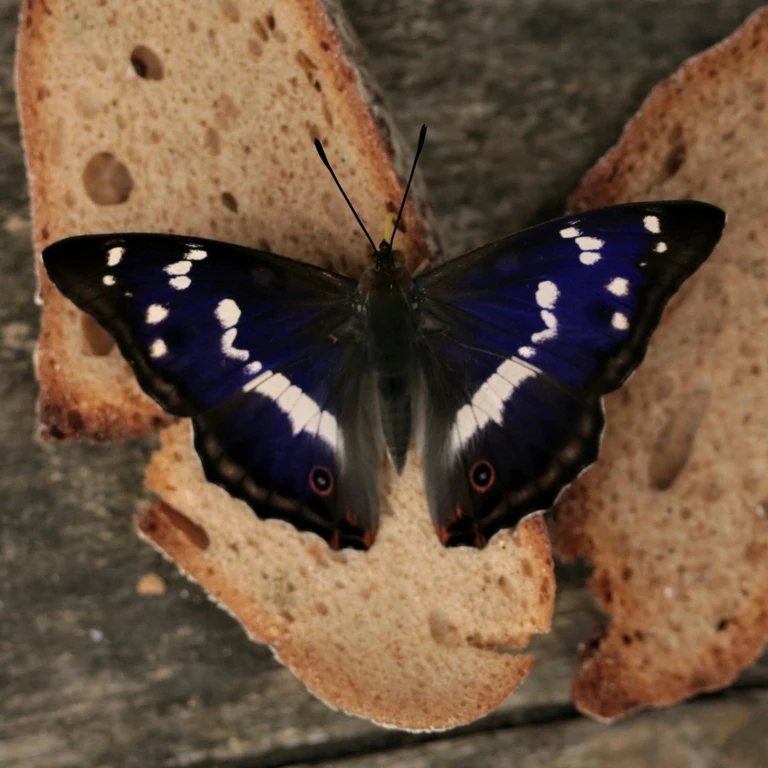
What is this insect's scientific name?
Apatura iris
